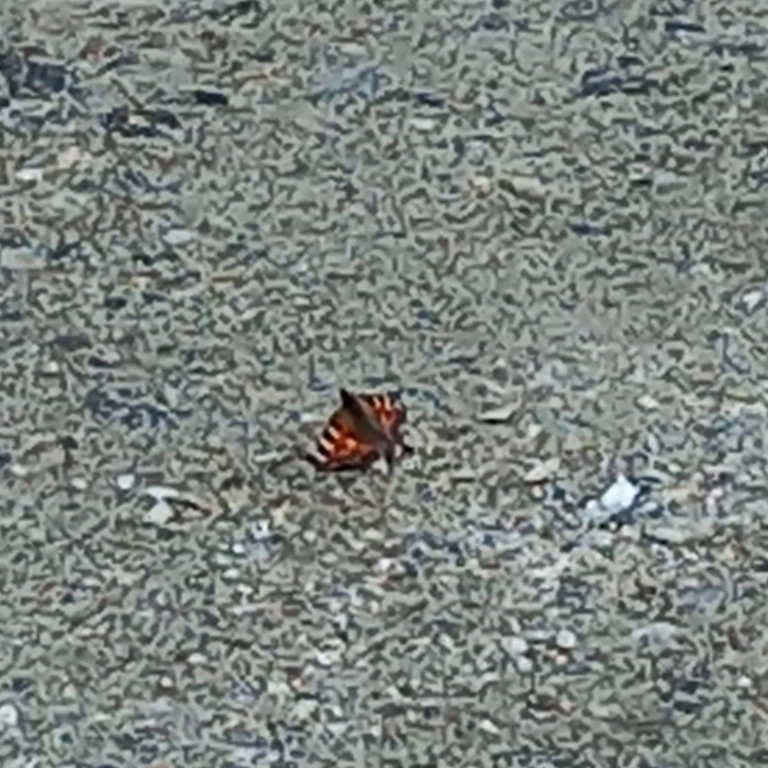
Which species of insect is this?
Aglais urticae
